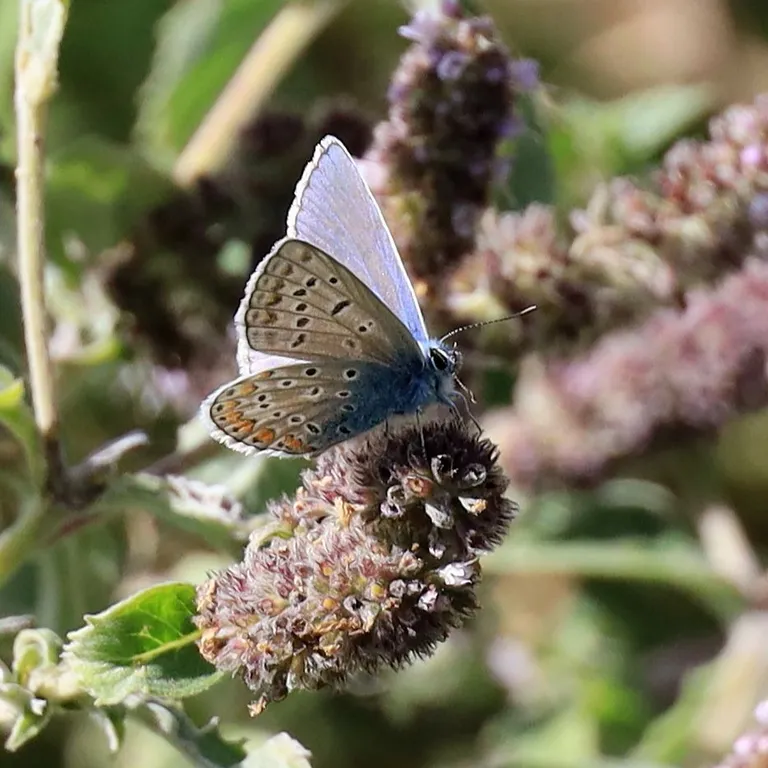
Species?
Polyommatus icarus
